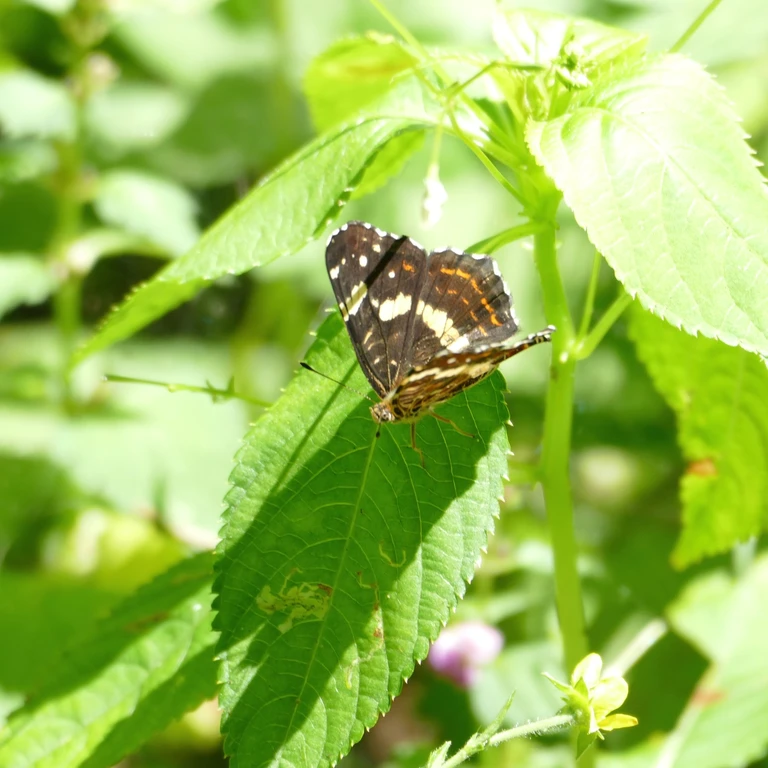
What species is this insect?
Araschnia levana
